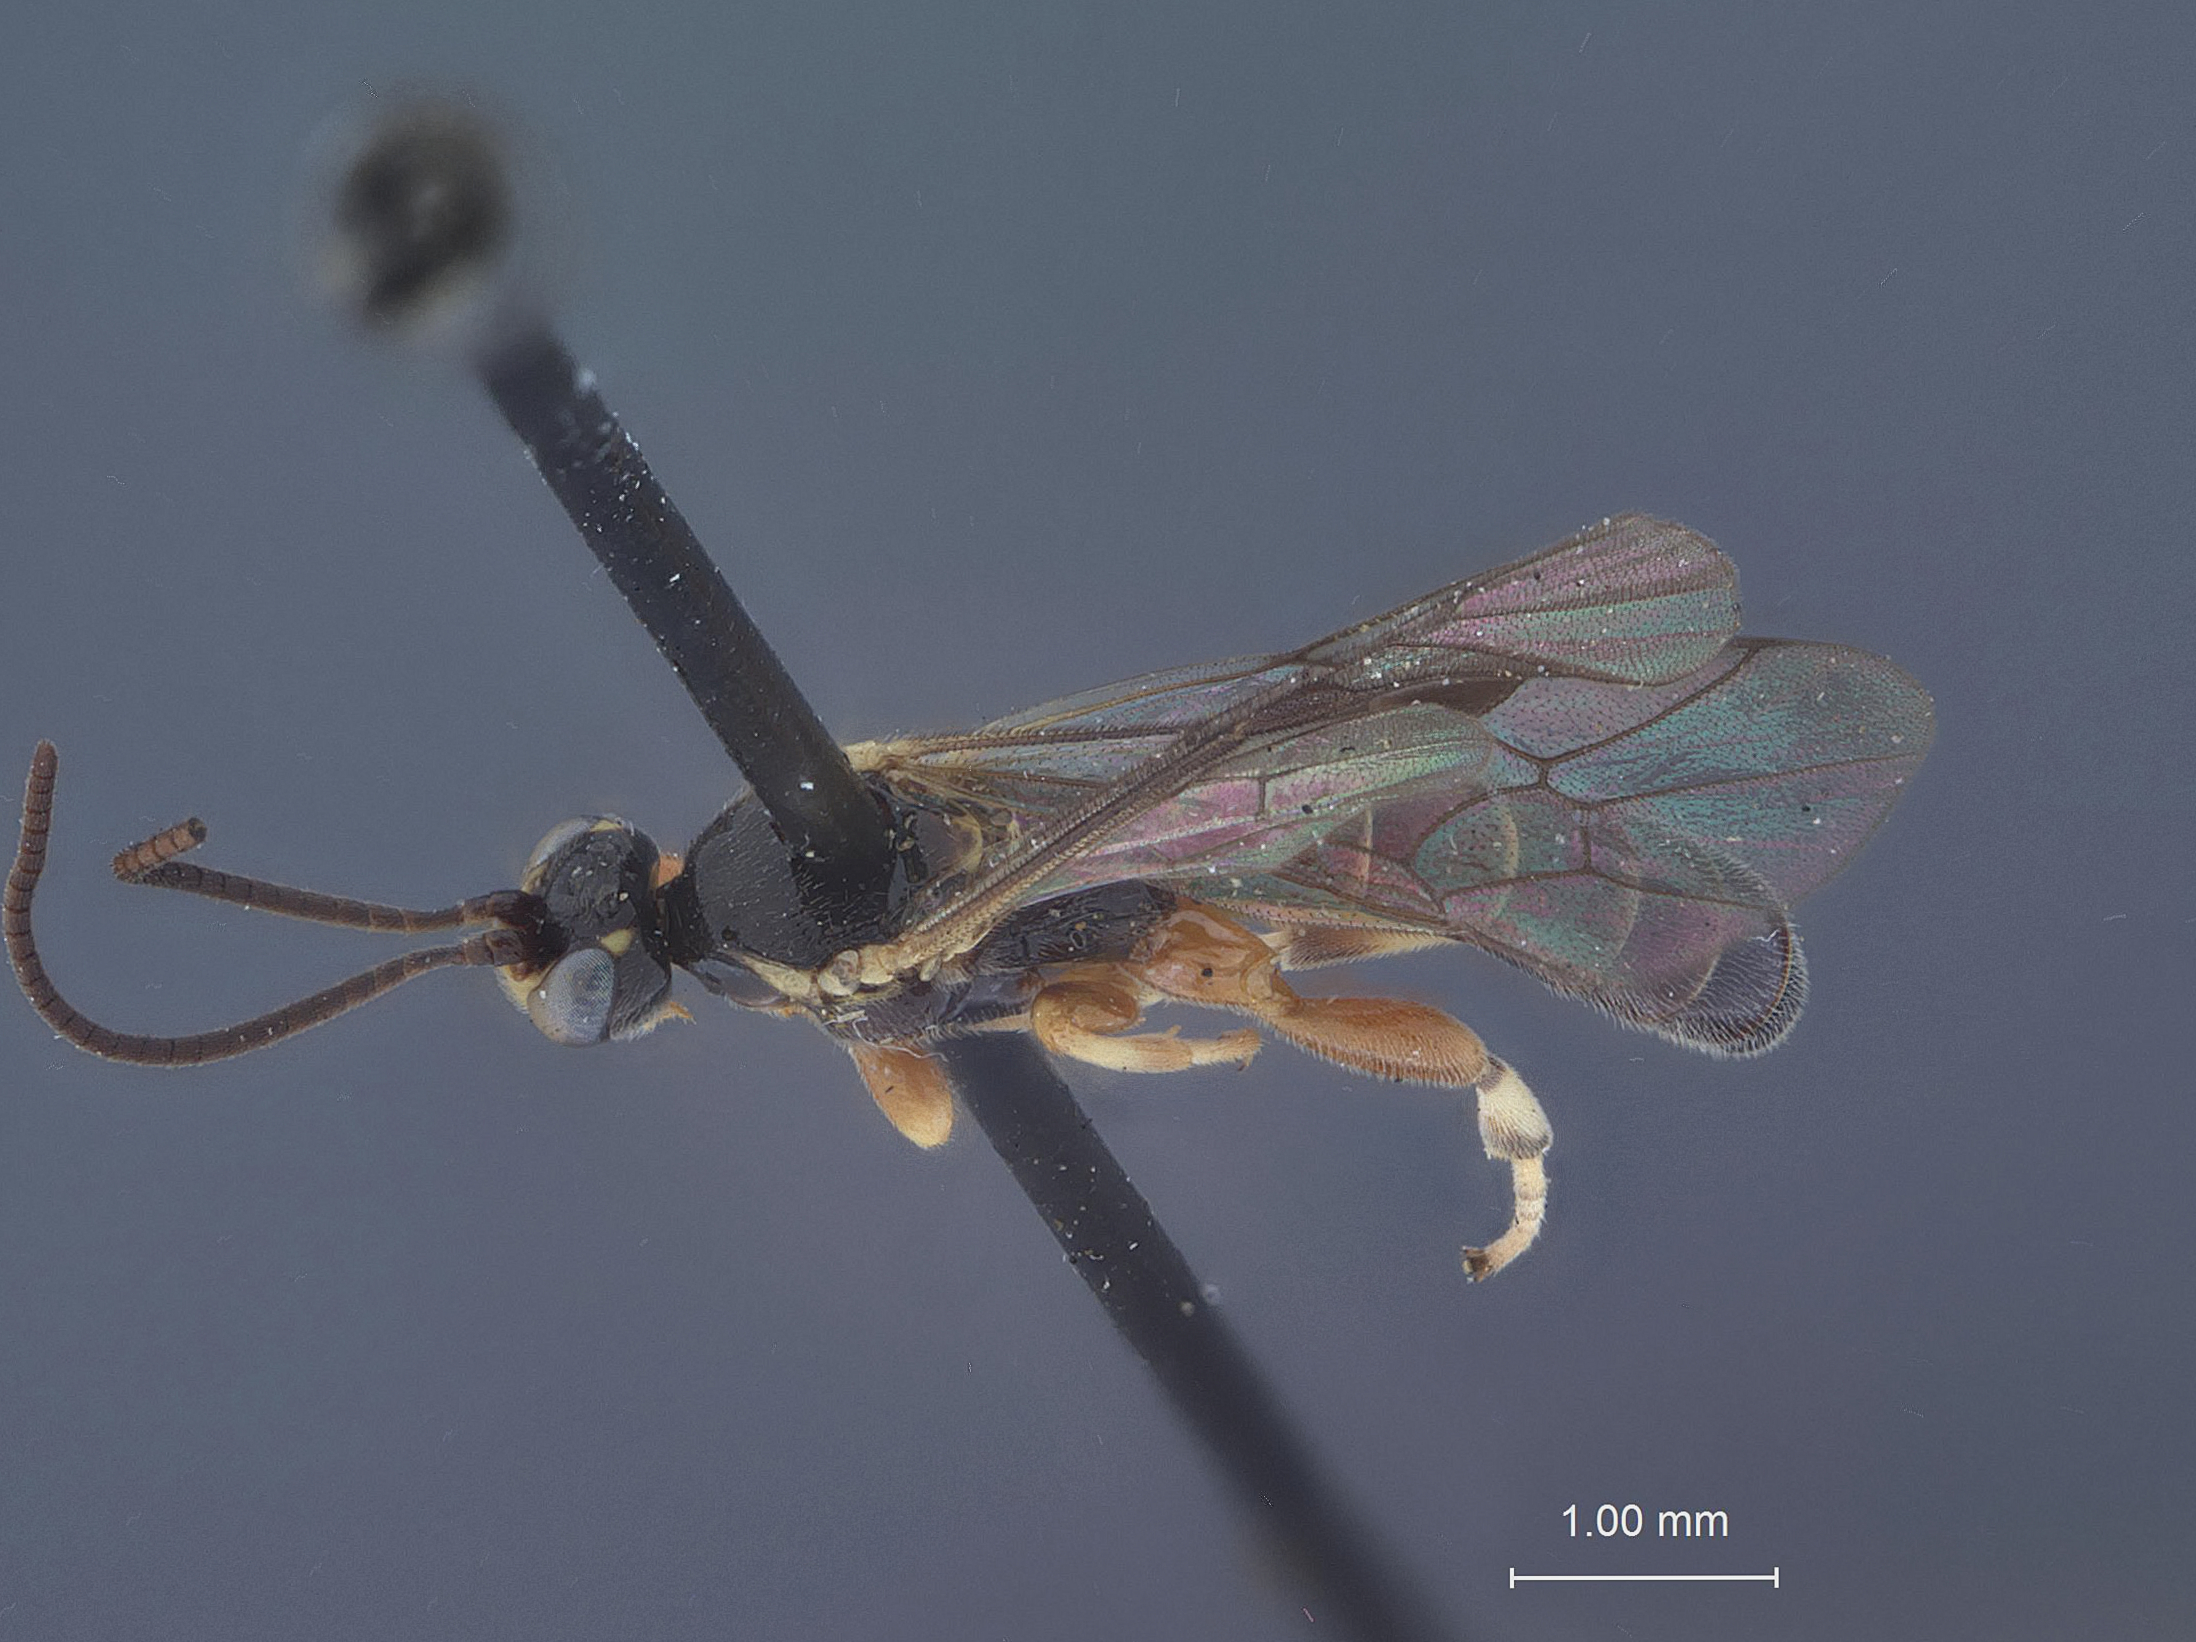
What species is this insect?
Exochus peroniae
